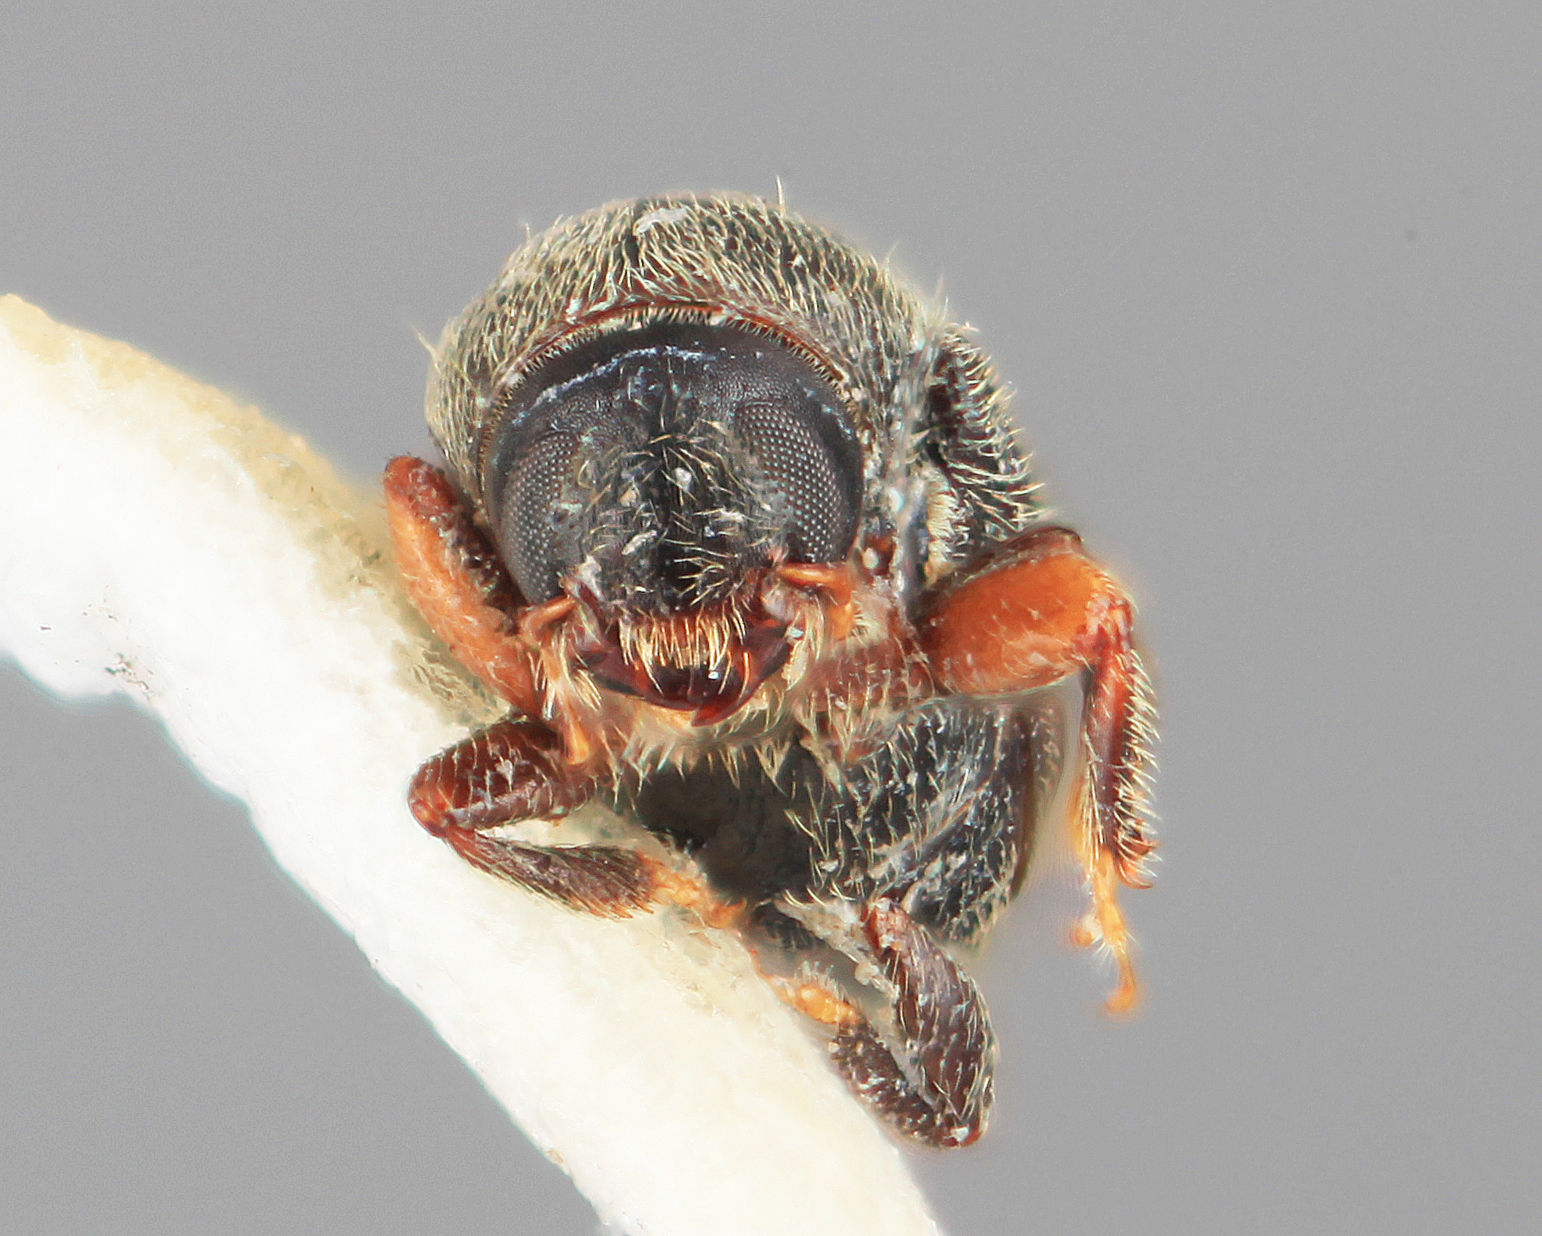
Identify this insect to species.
Scolytodes habilis
